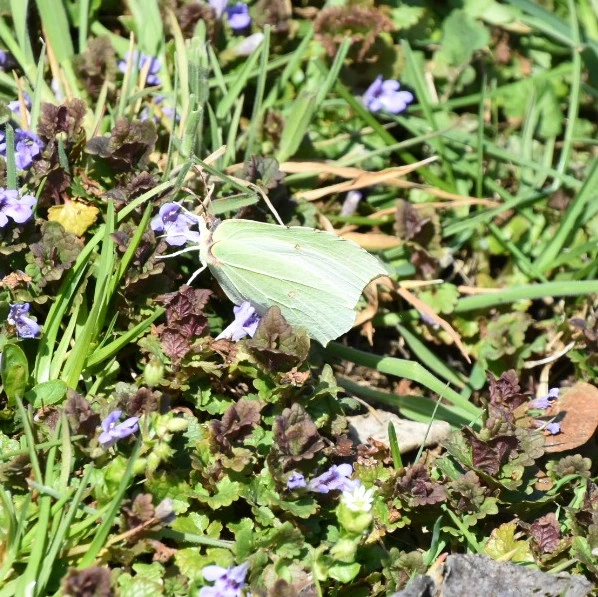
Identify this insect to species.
Gonepteryx rhamni
